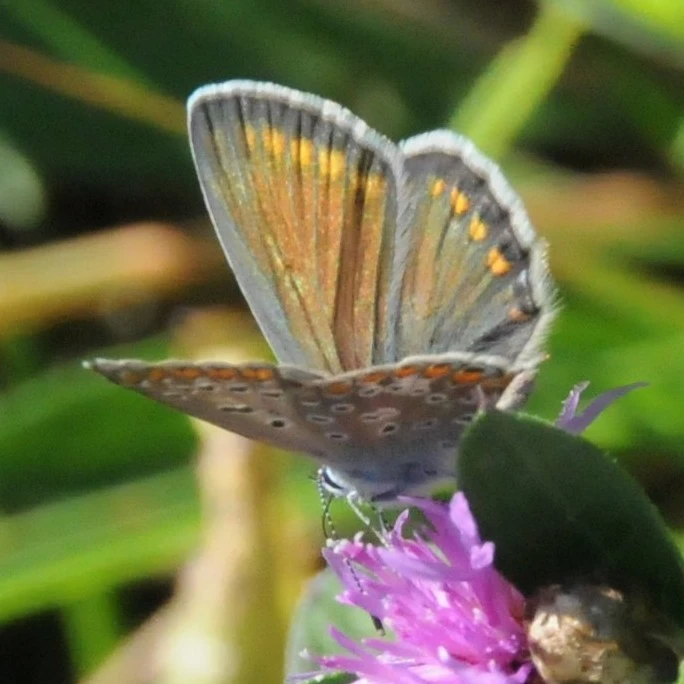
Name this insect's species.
Polyommatus icarus
